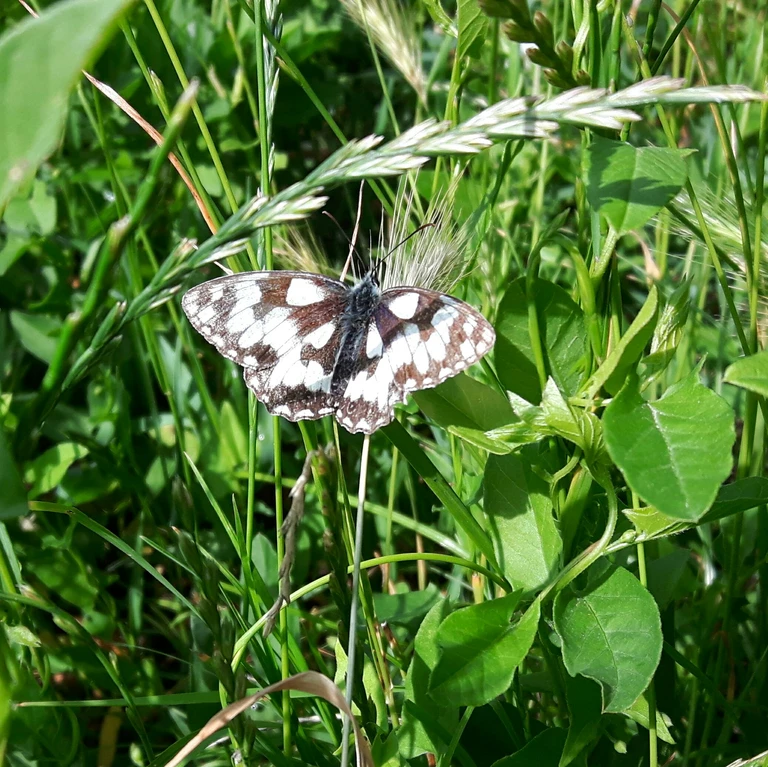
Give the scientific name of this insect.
Melanargia galathea
